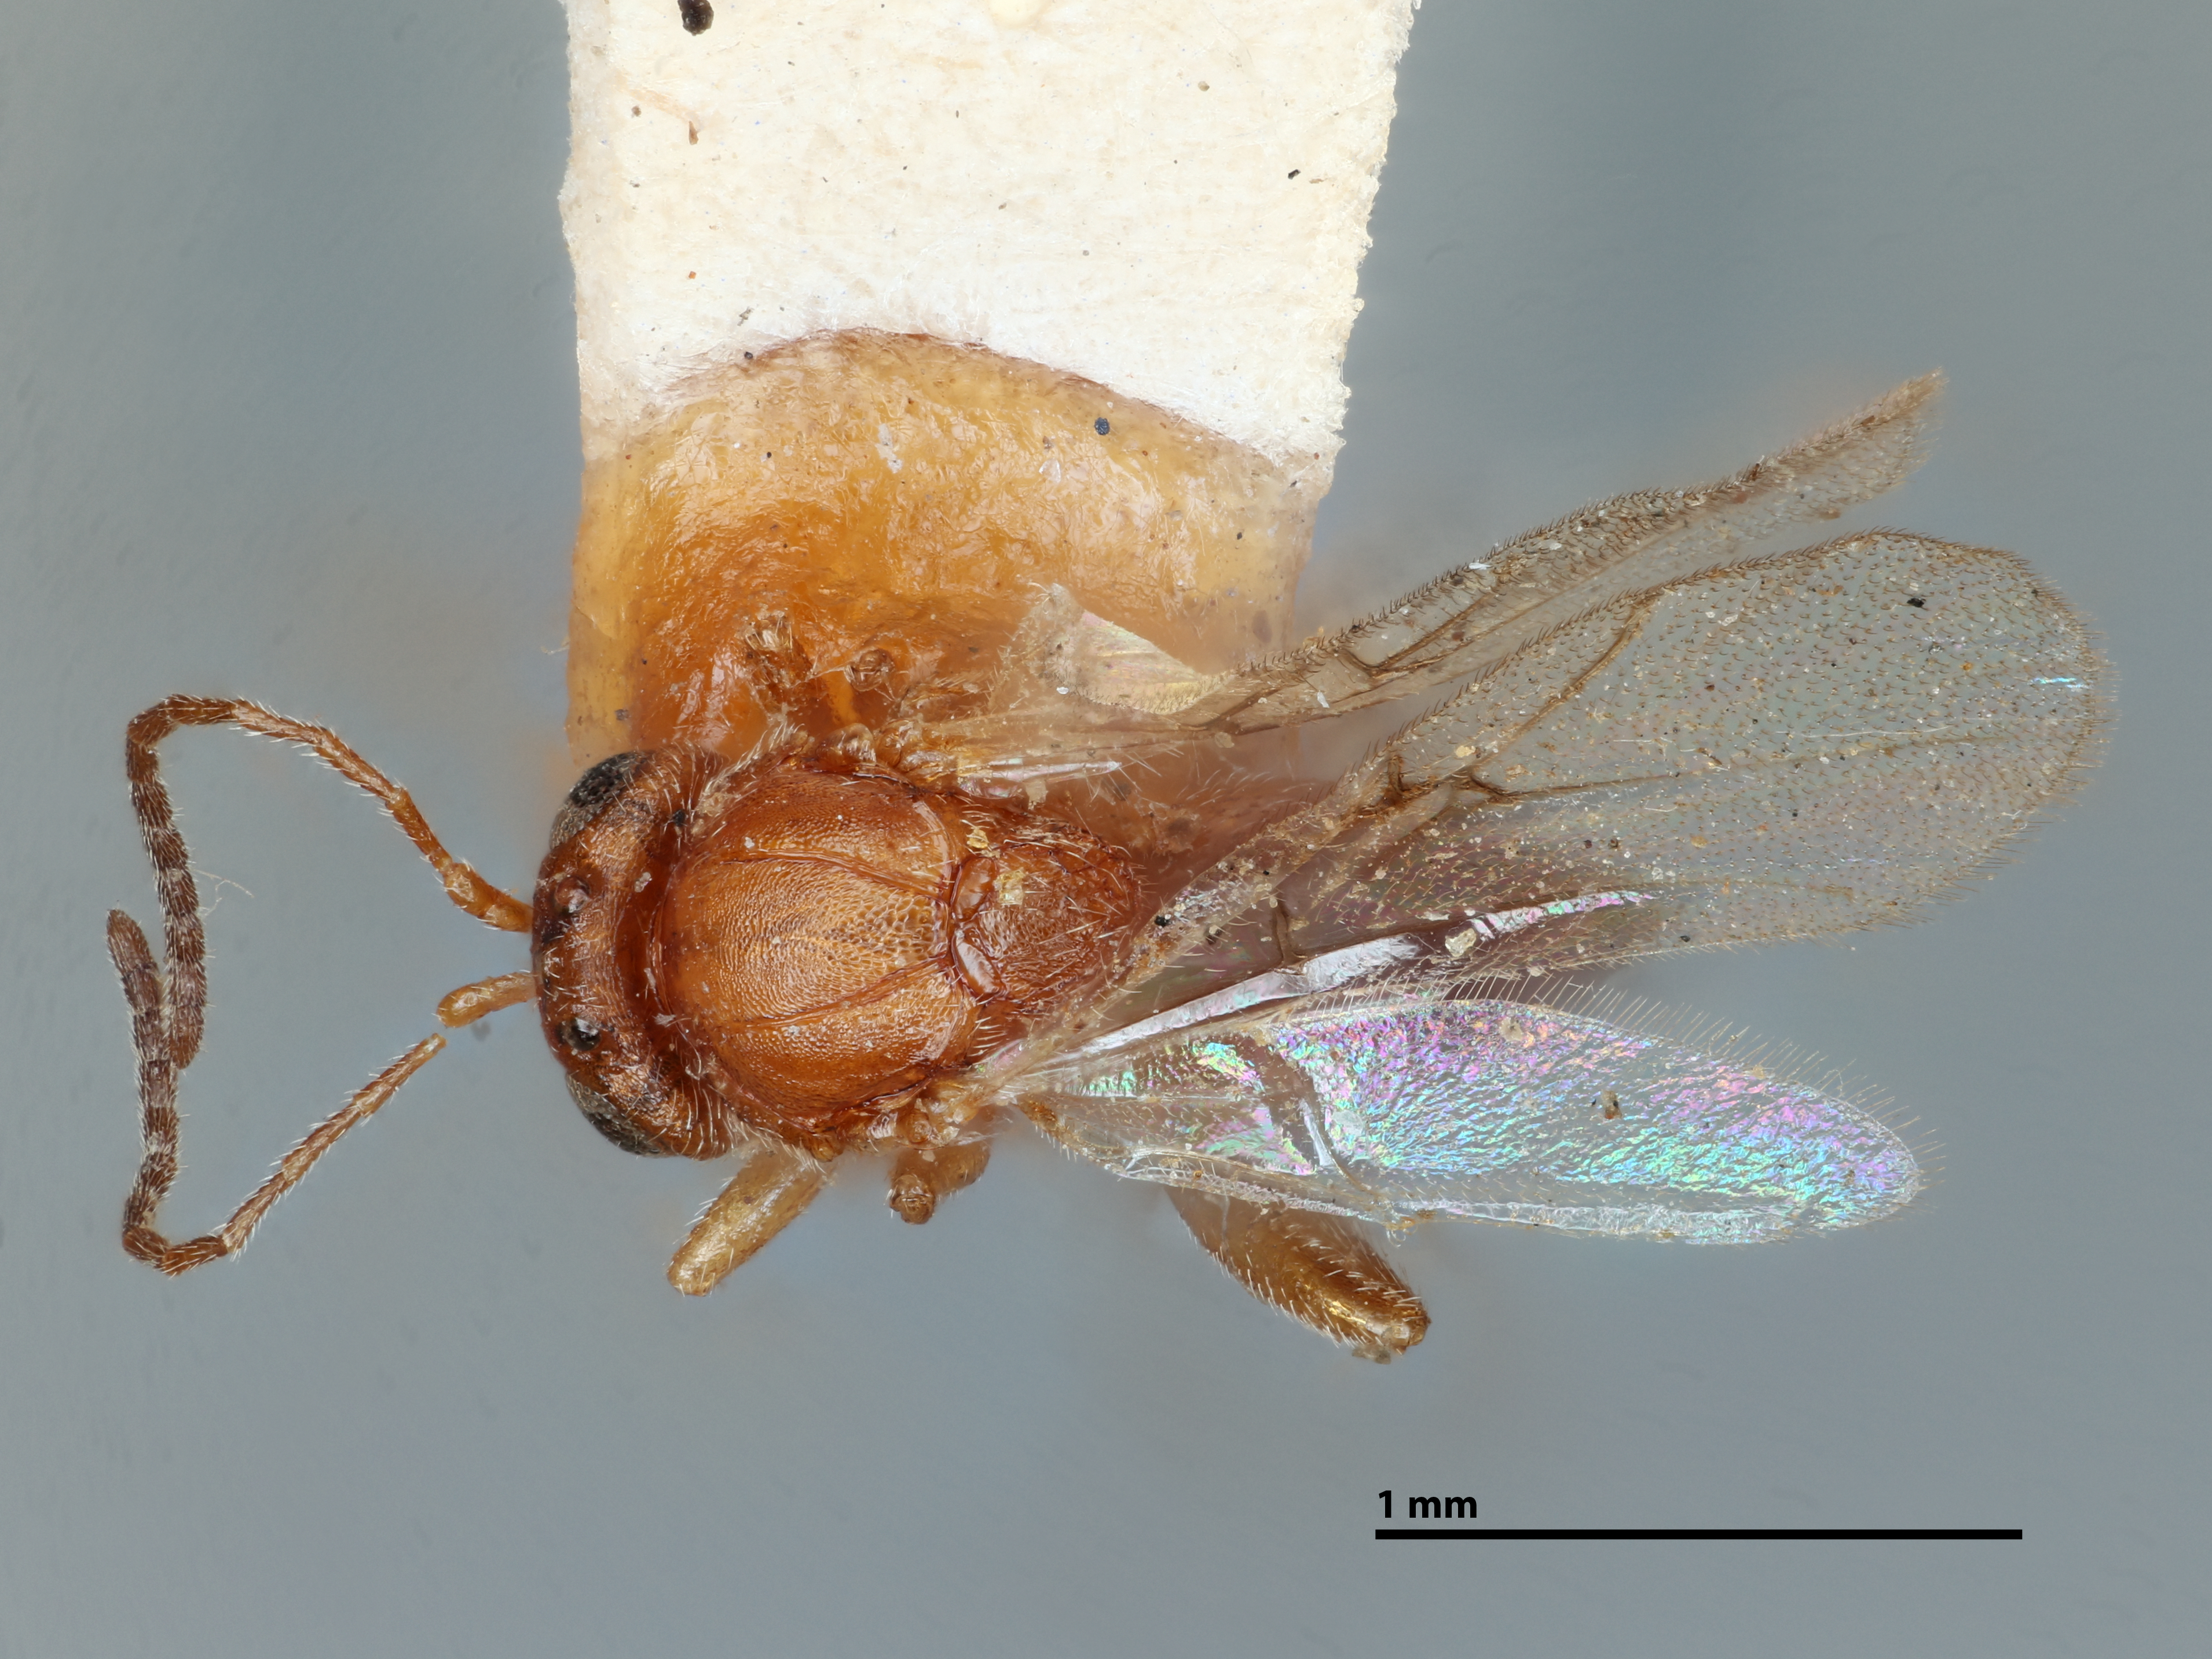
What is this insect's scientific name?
Cynips quercus
